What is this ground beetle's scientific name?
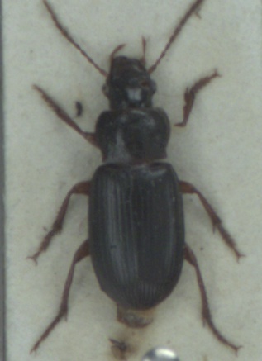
Ophonus rufibarbis
